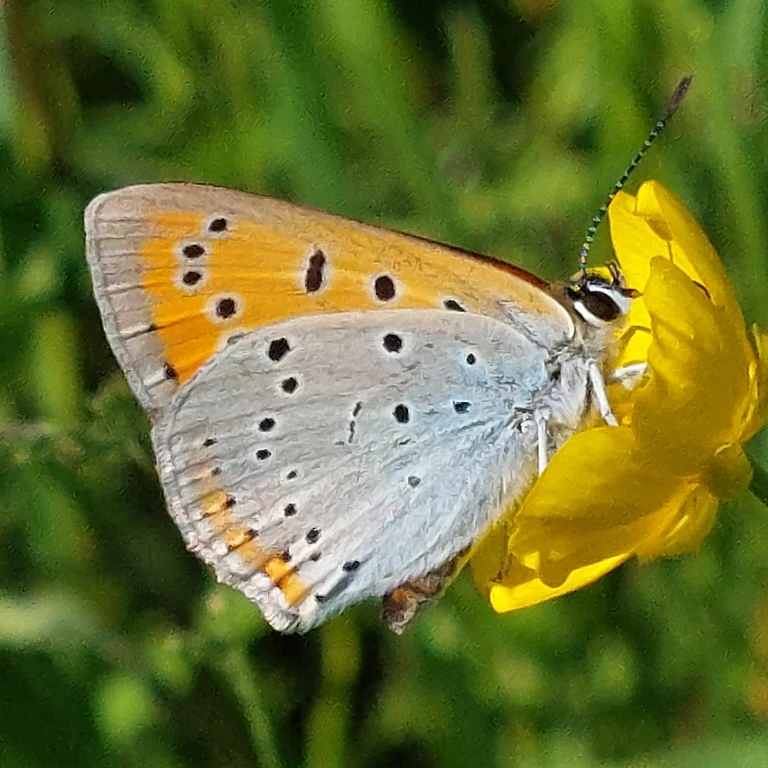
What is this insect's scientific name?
Lycaena dispar
